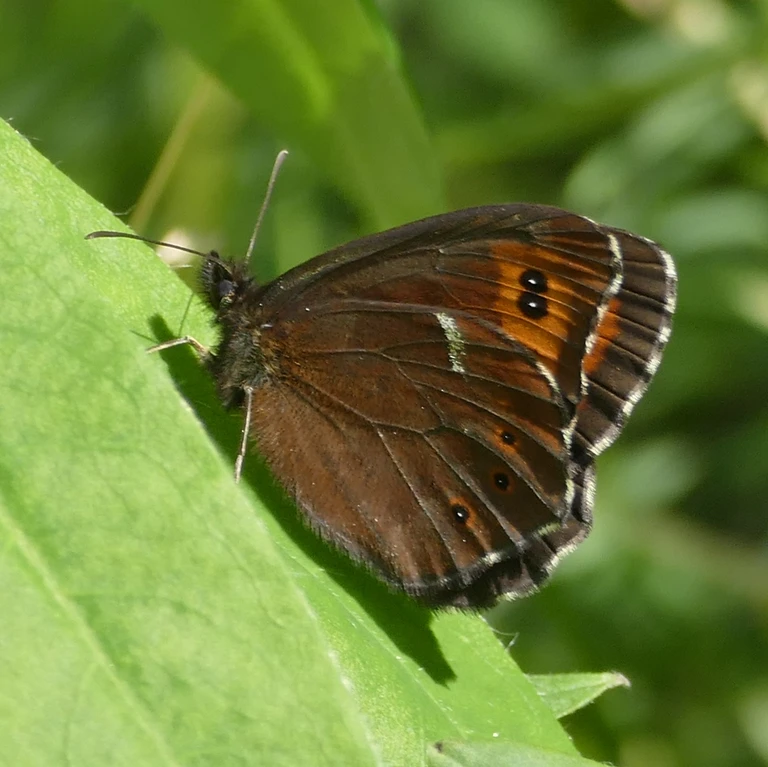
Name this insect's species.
Erebia ligea
